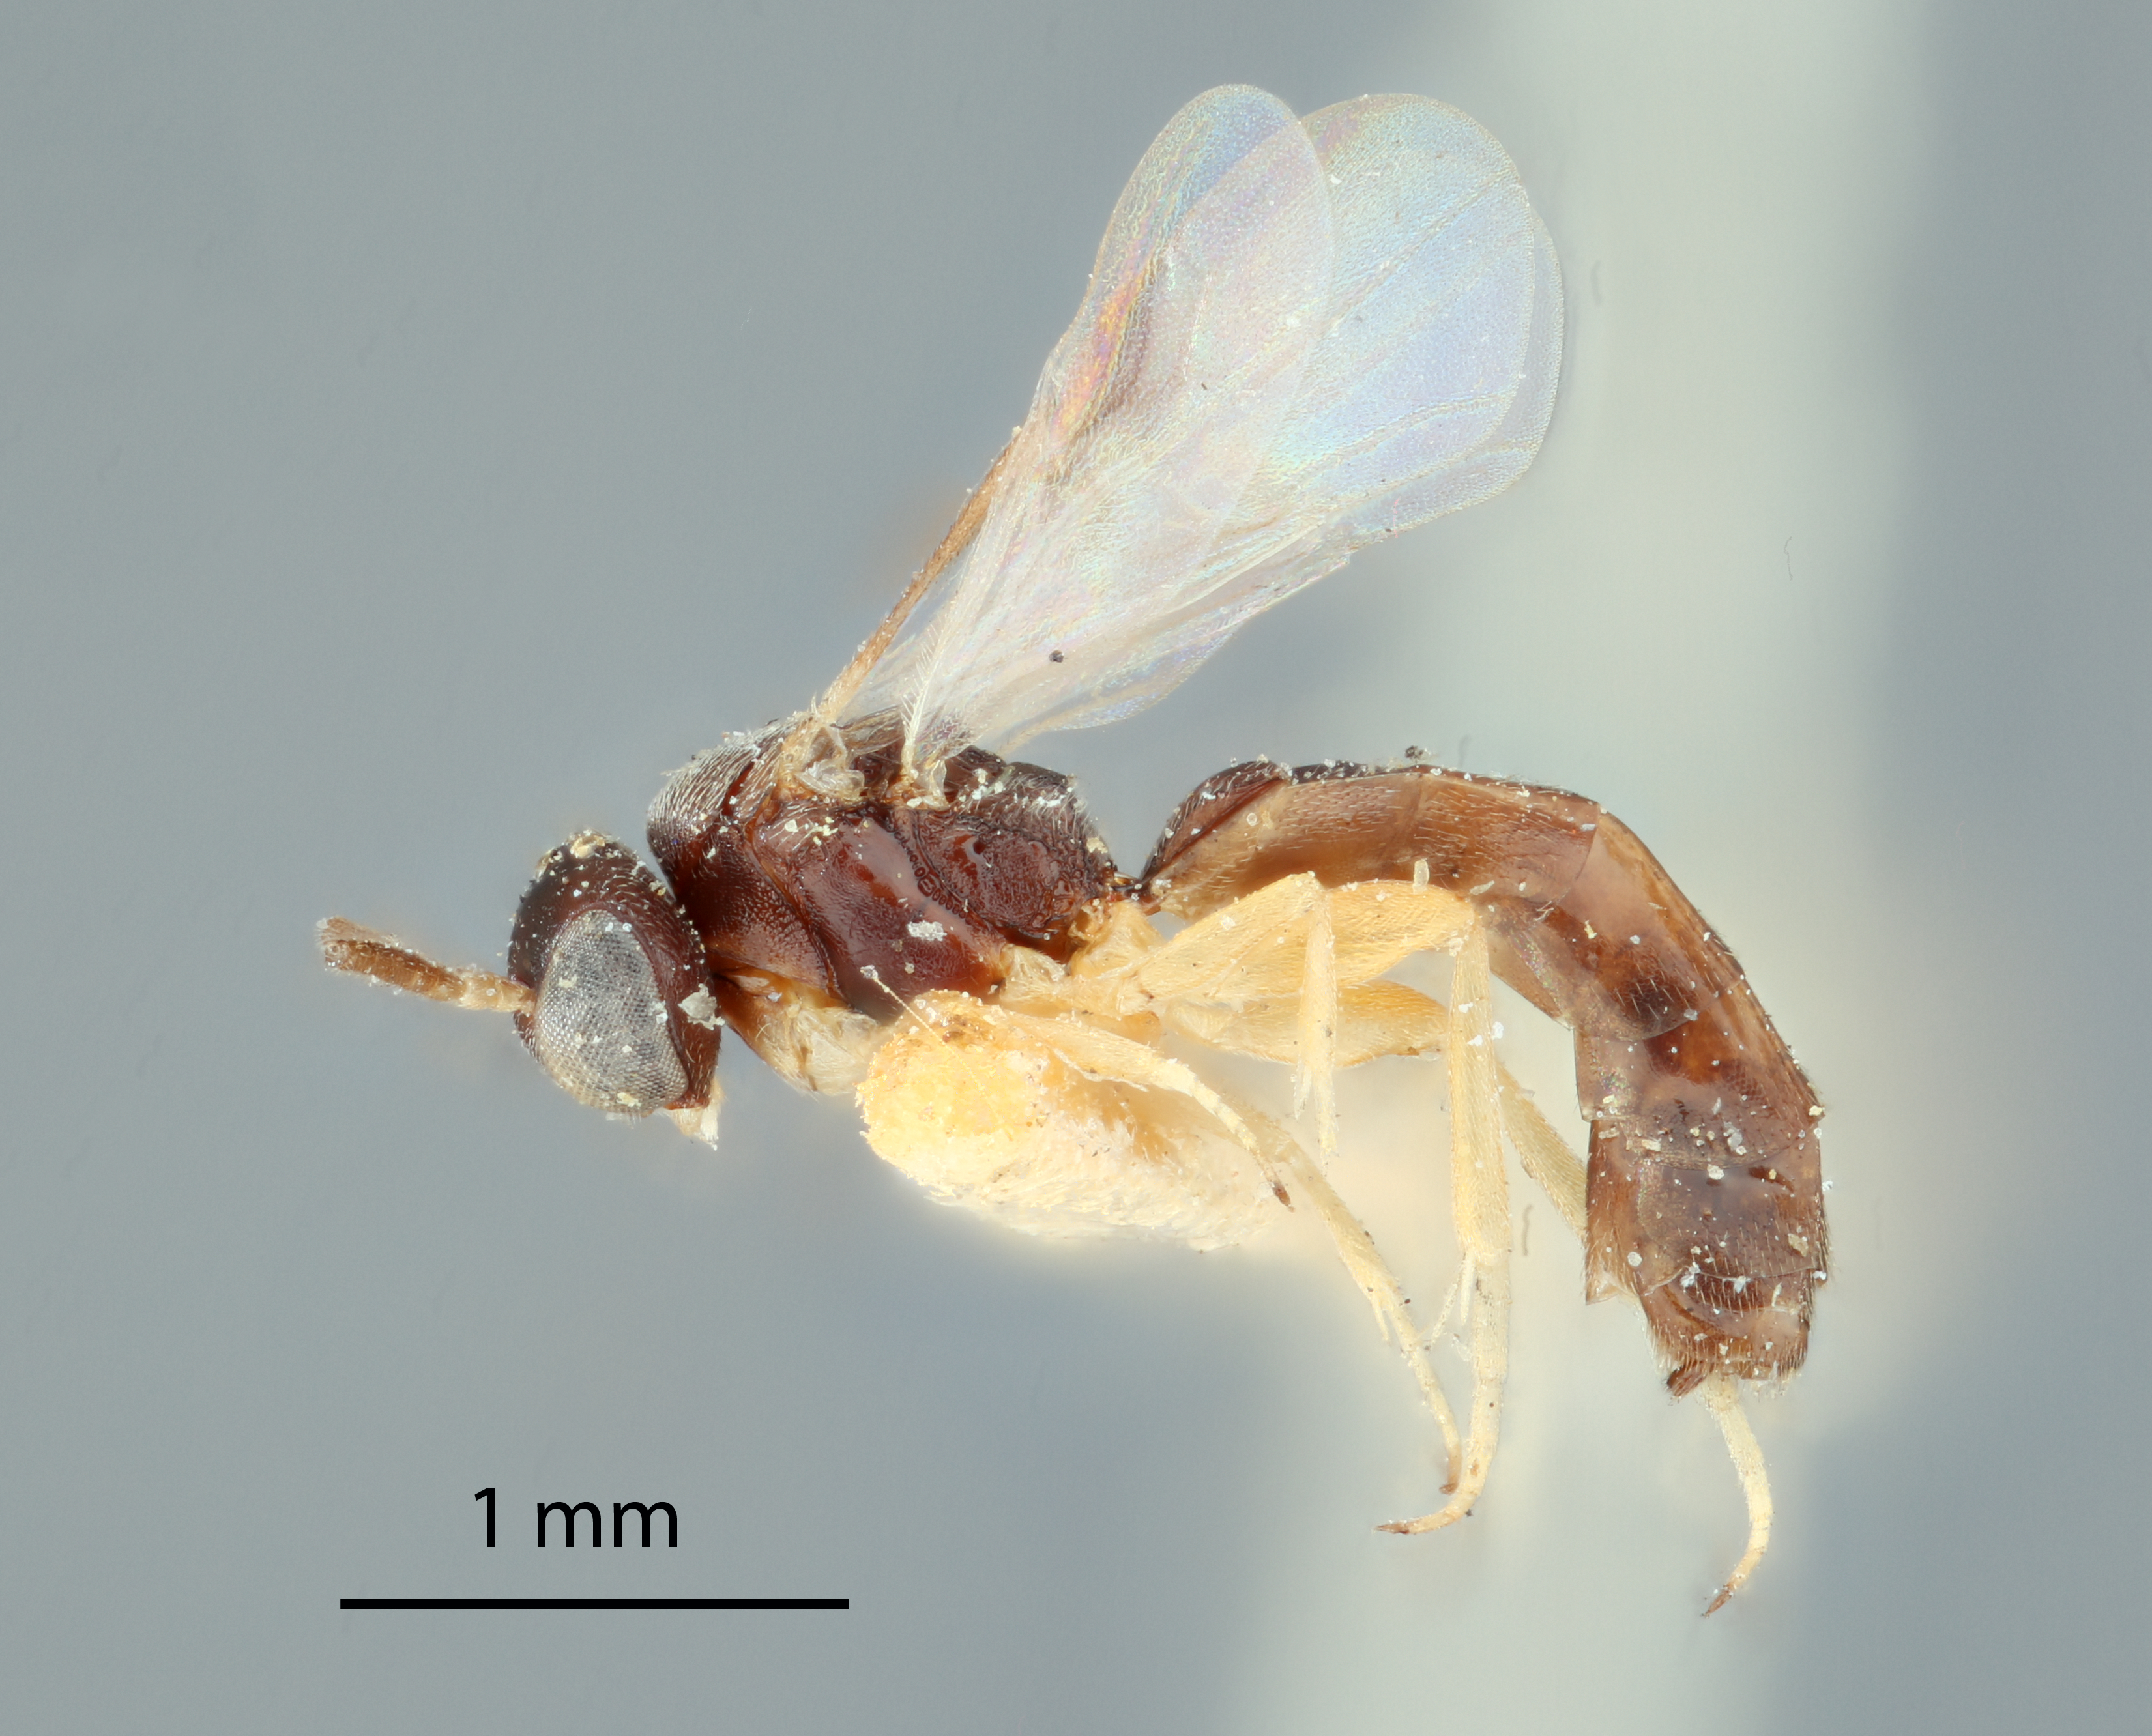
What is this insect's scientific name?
Elasmosoma schwarzi
